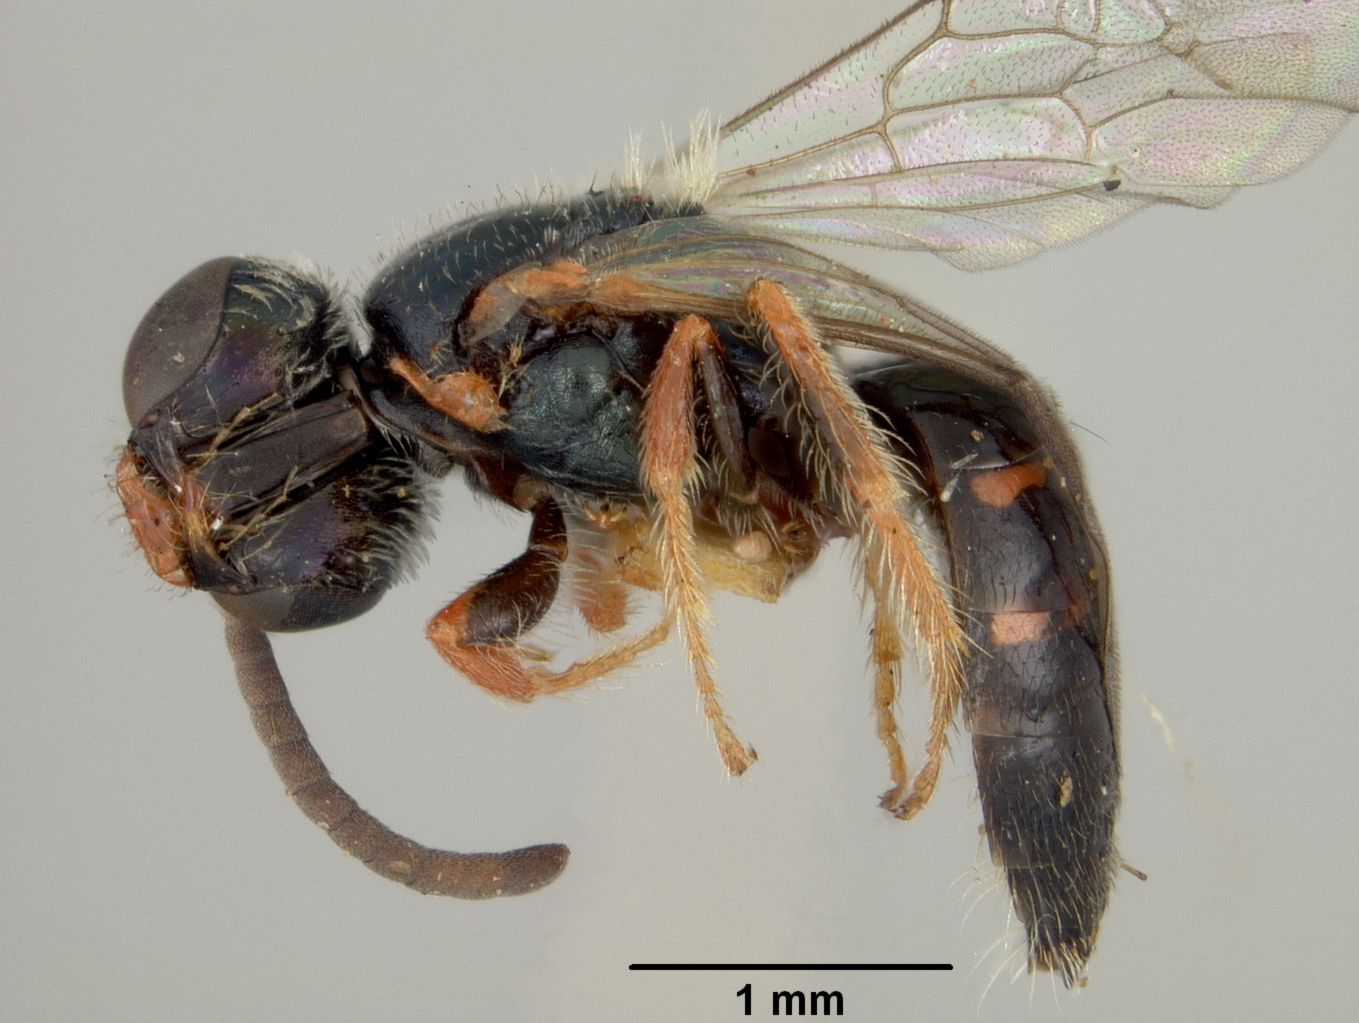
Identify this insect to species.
Nomioides valdezi
